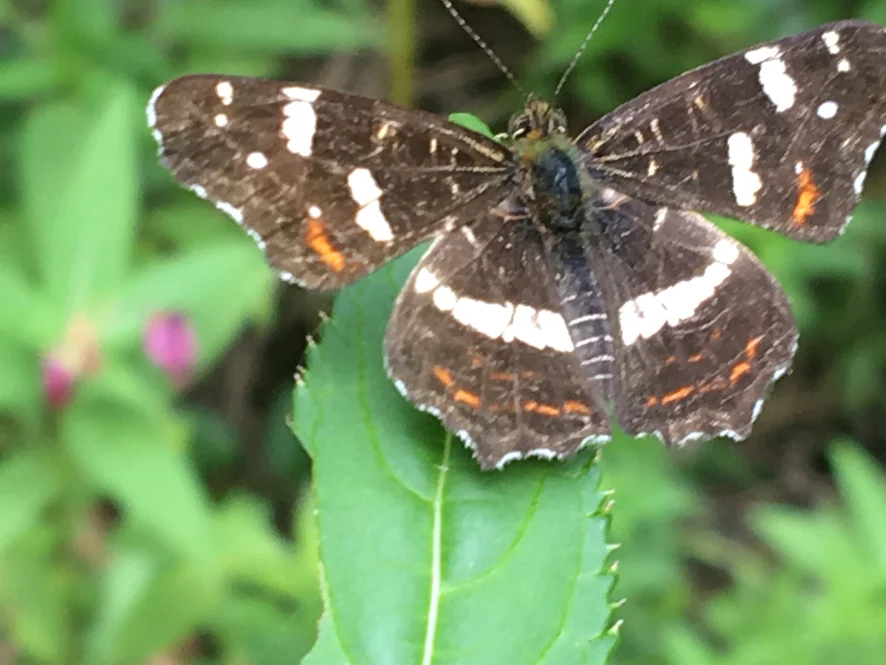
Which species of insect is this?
Araschnia levana
